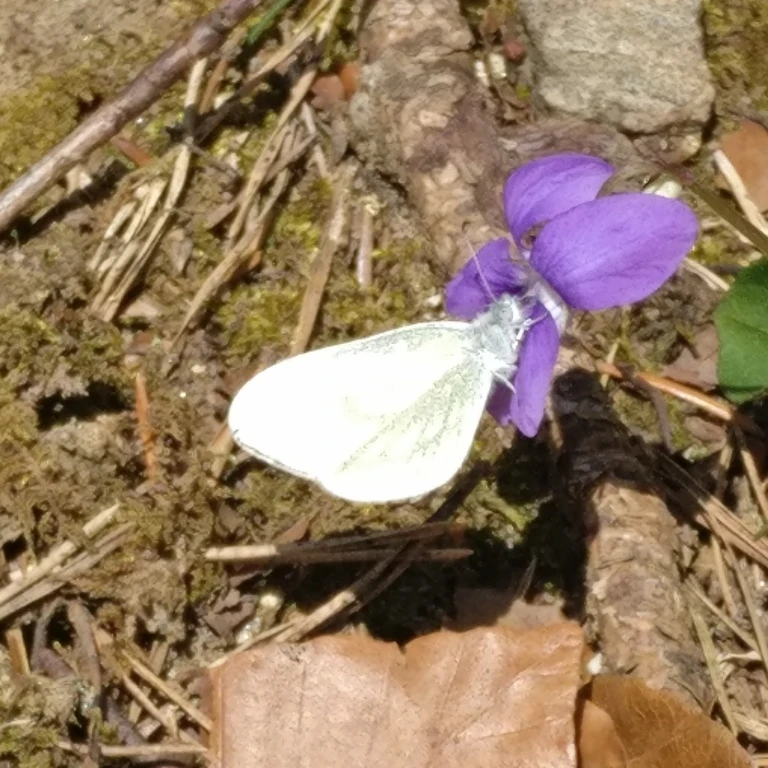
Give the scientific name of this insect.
Leptidea sinapis/juvernica
